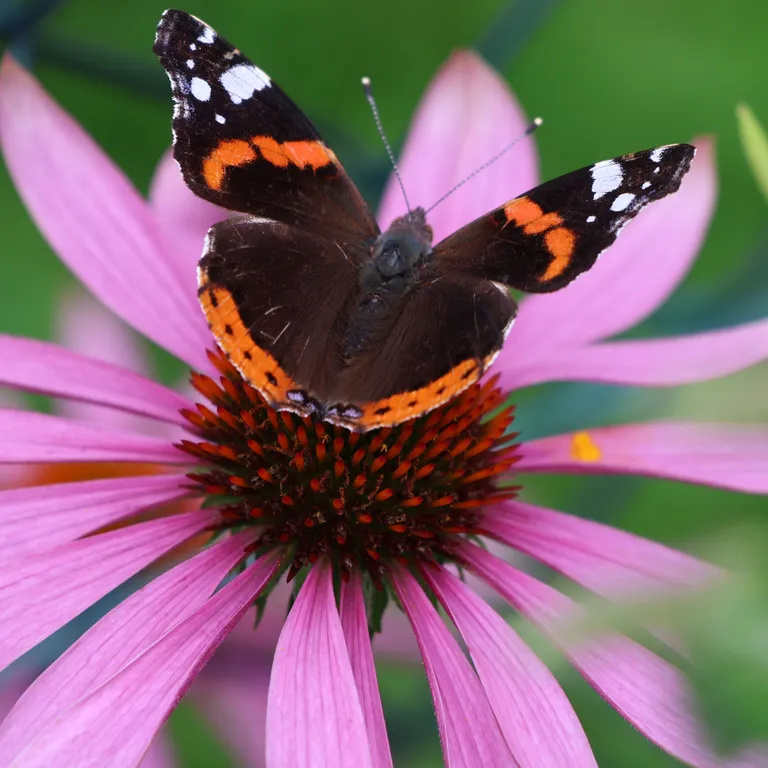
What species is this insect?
Vanessa atalanta
